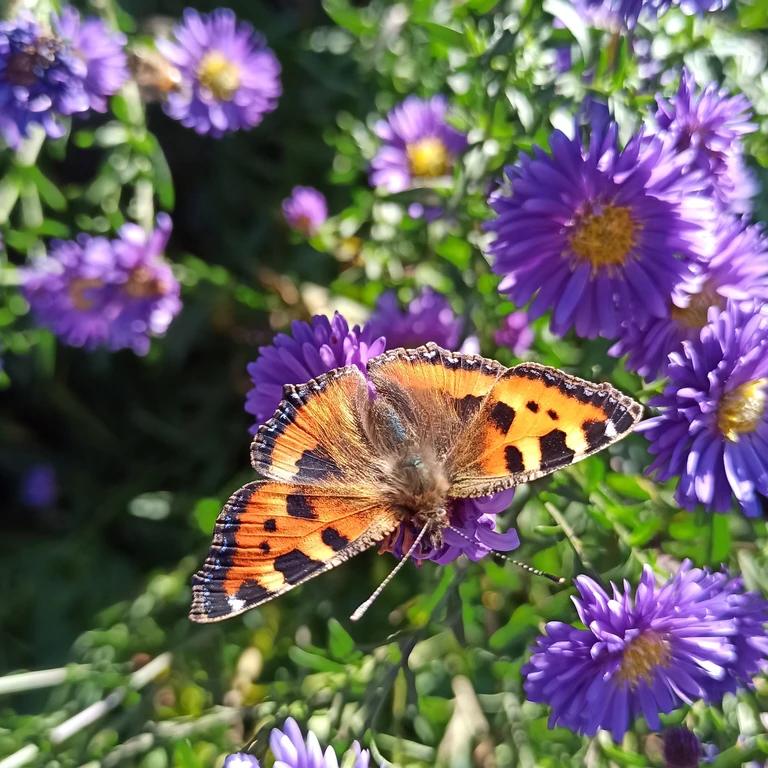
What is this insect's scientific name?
Aglais urticae
